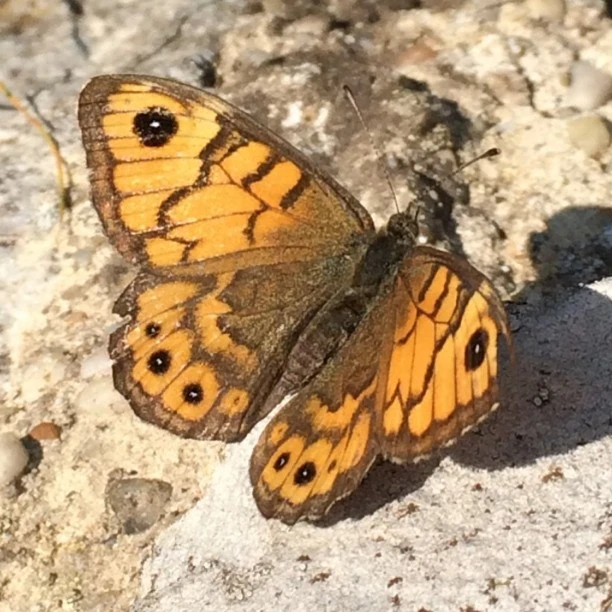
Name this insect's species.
Lasiommata megera (also Pararge megera)
